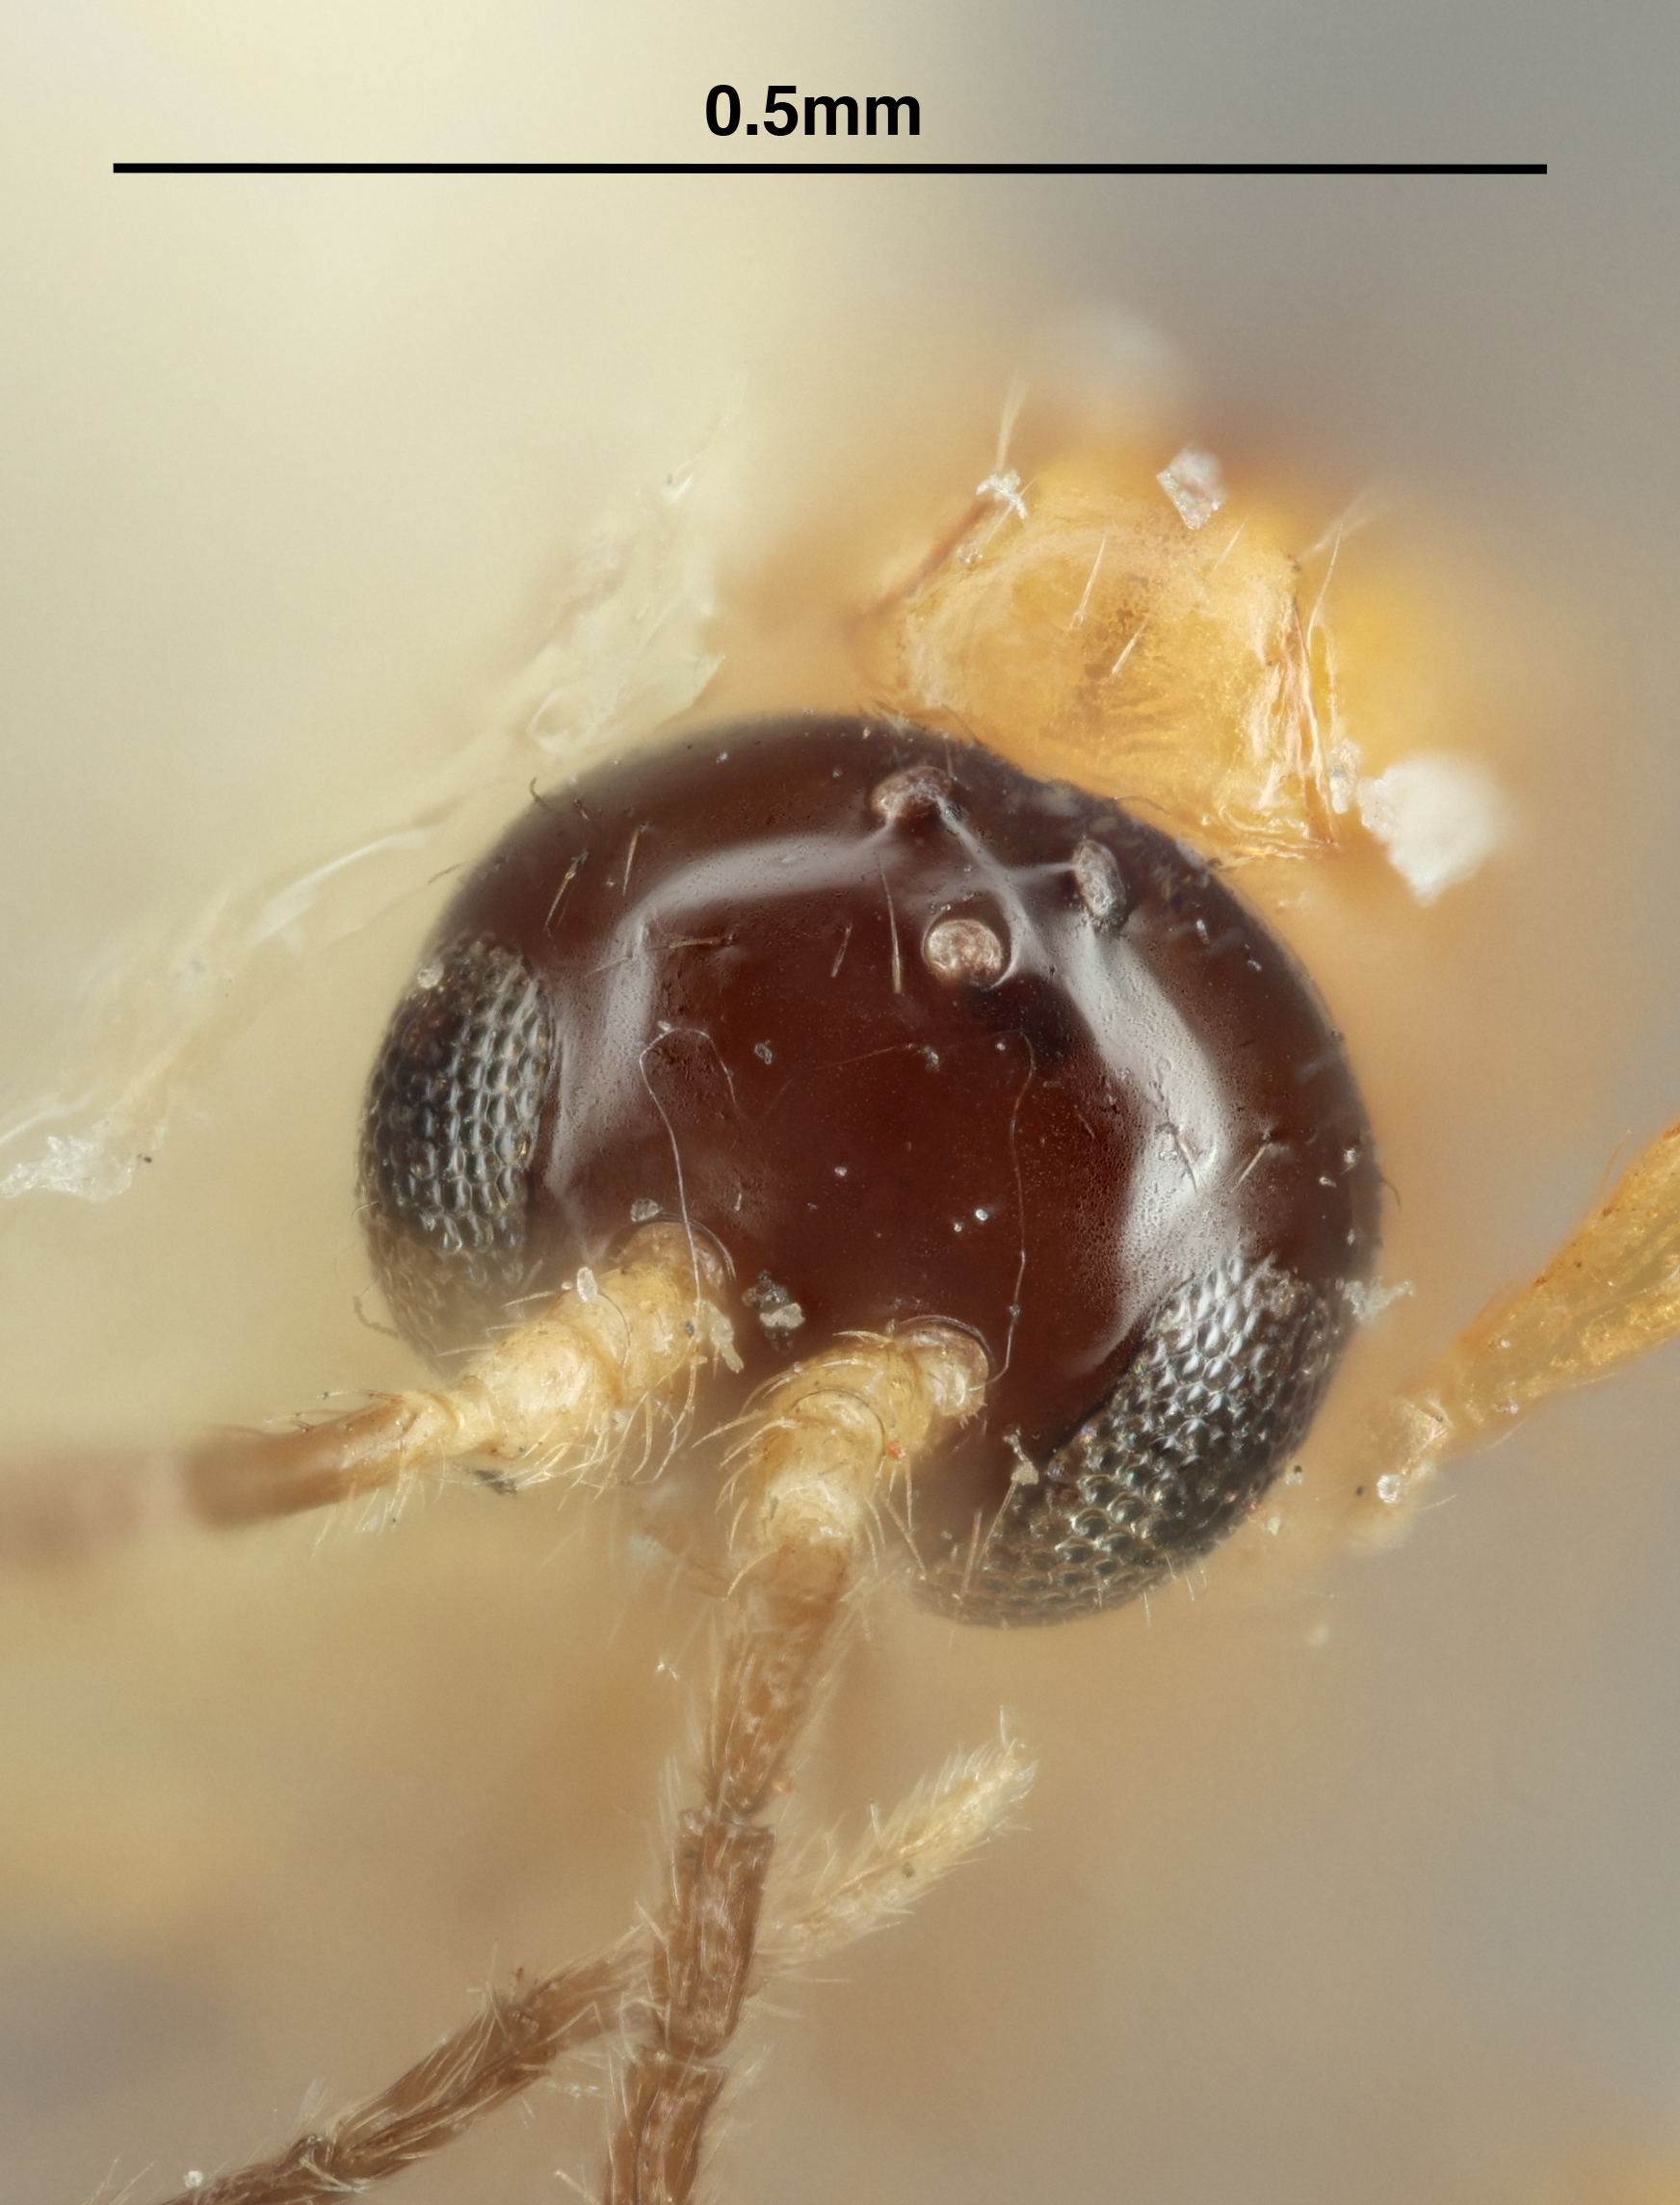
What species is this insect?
Monoctonus woodwardiae
